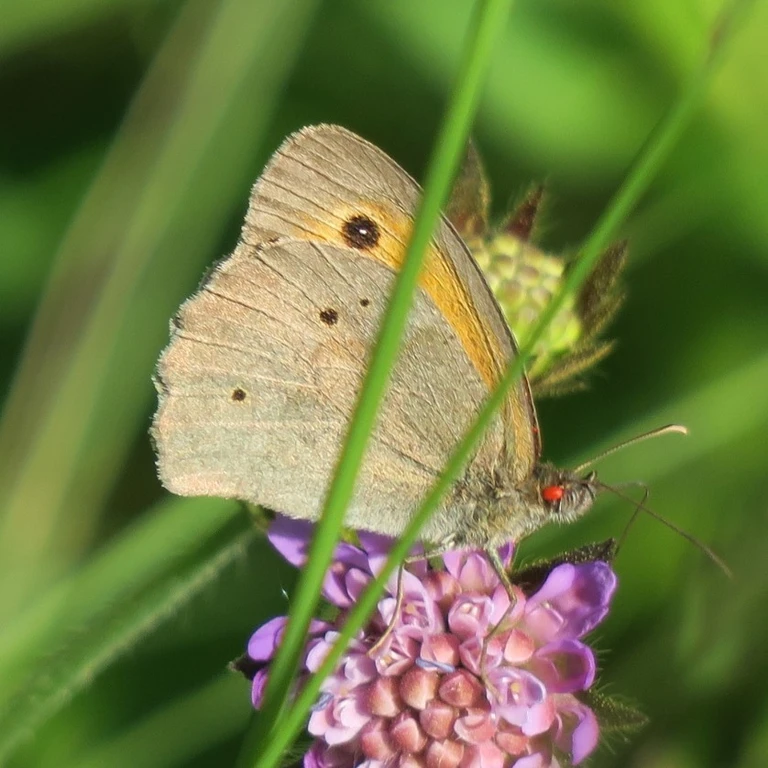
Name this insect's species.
Maniola jurtina
